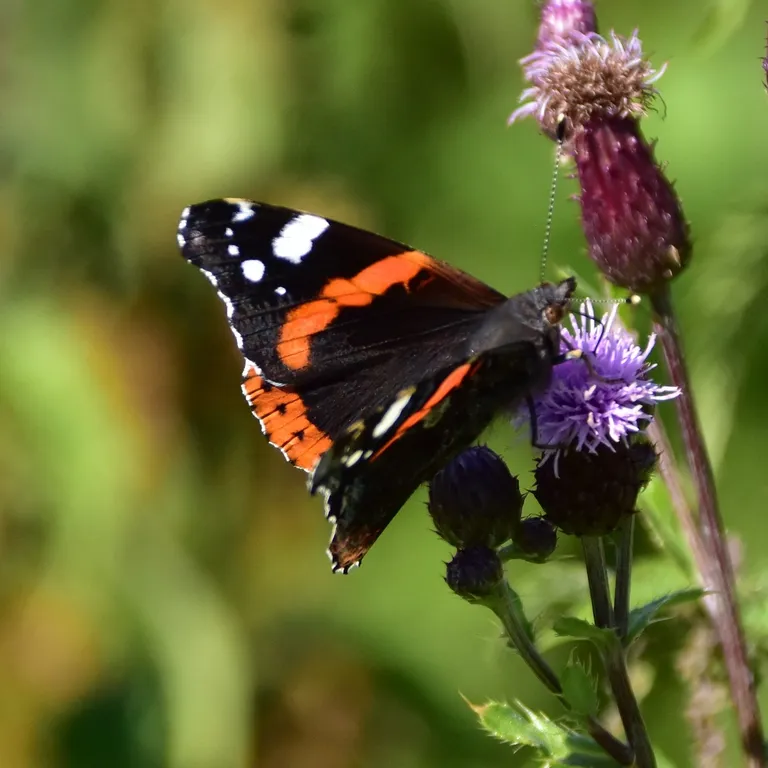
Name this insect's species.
Vanessa atalanta
